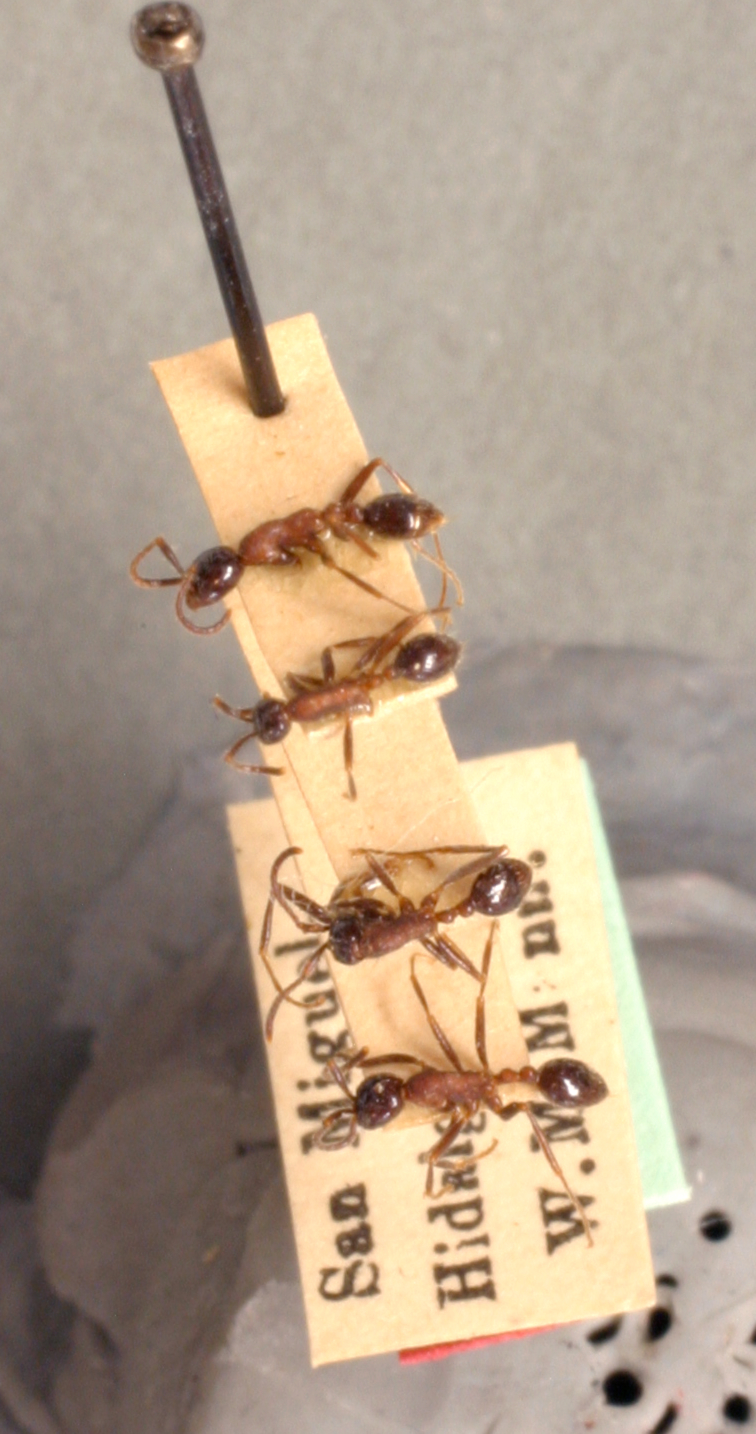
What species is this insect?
Eciton melanocephalum
